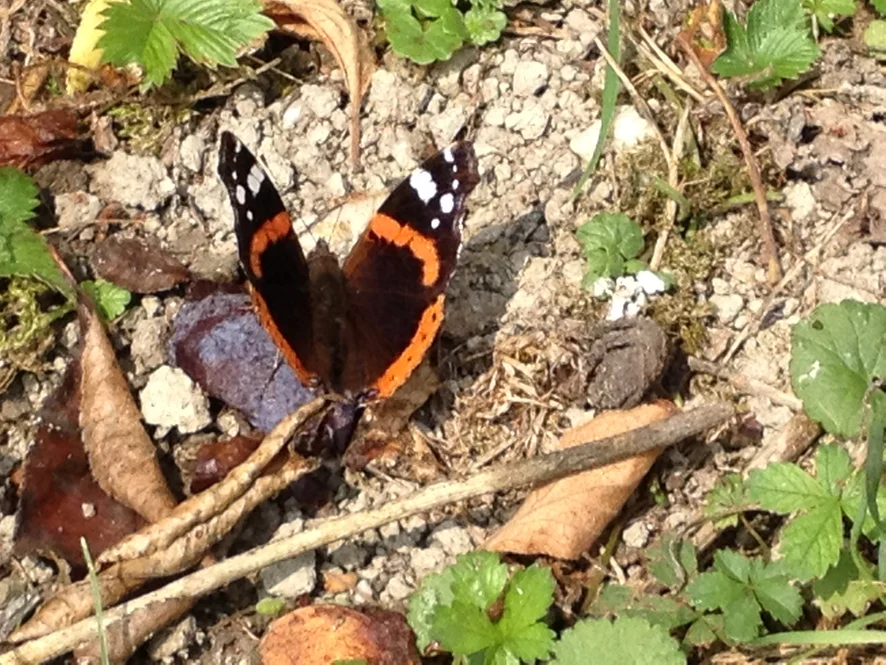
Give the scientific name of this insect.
Vanessa atalanta
